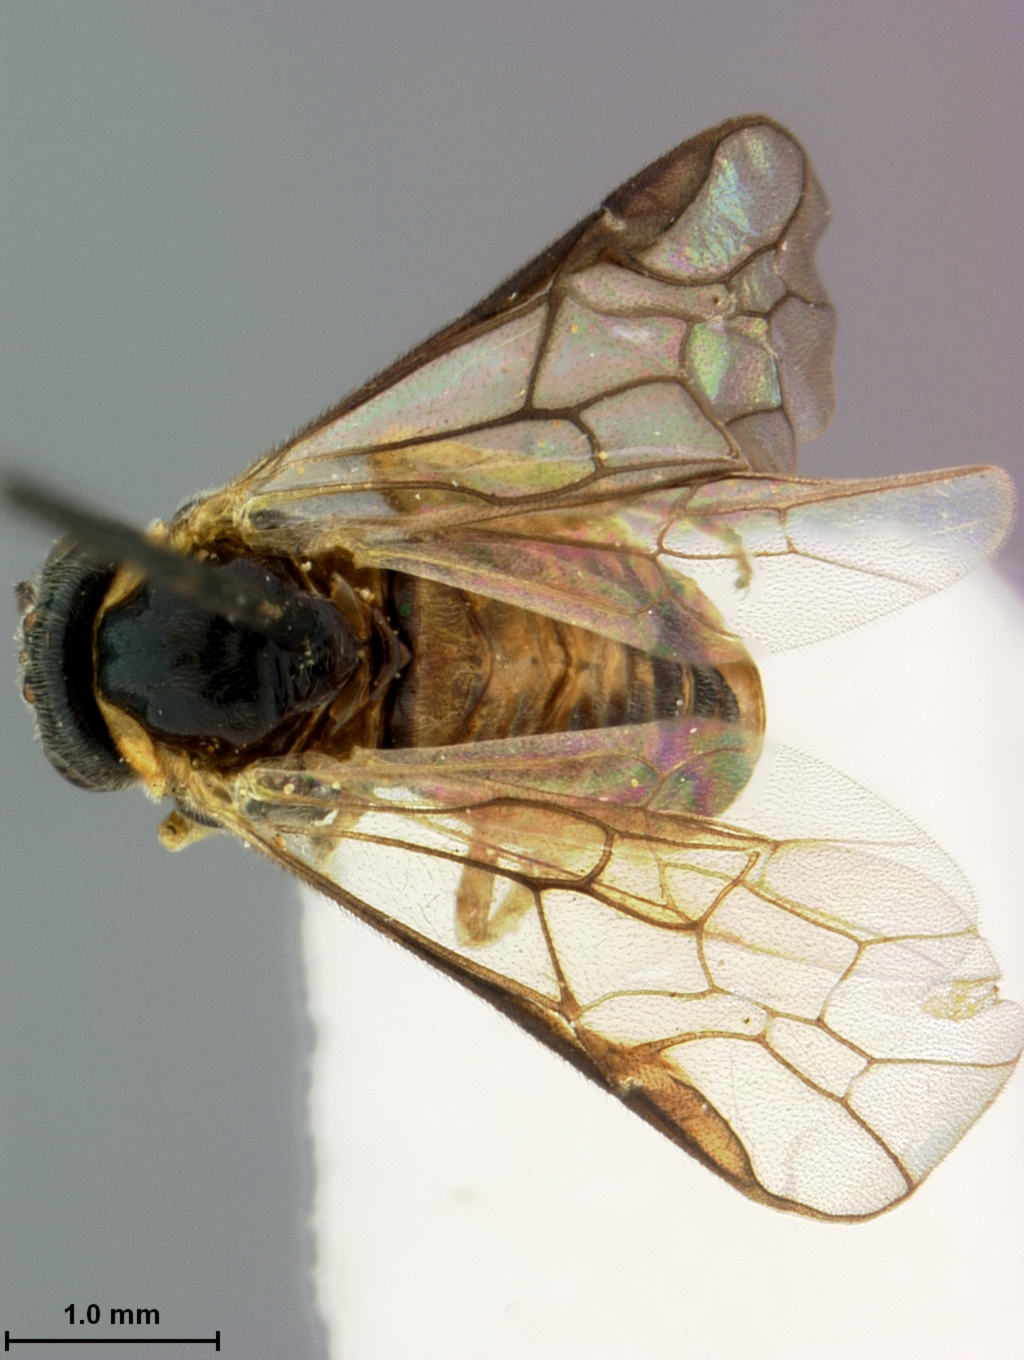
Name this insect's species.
Acordulecera foveata
